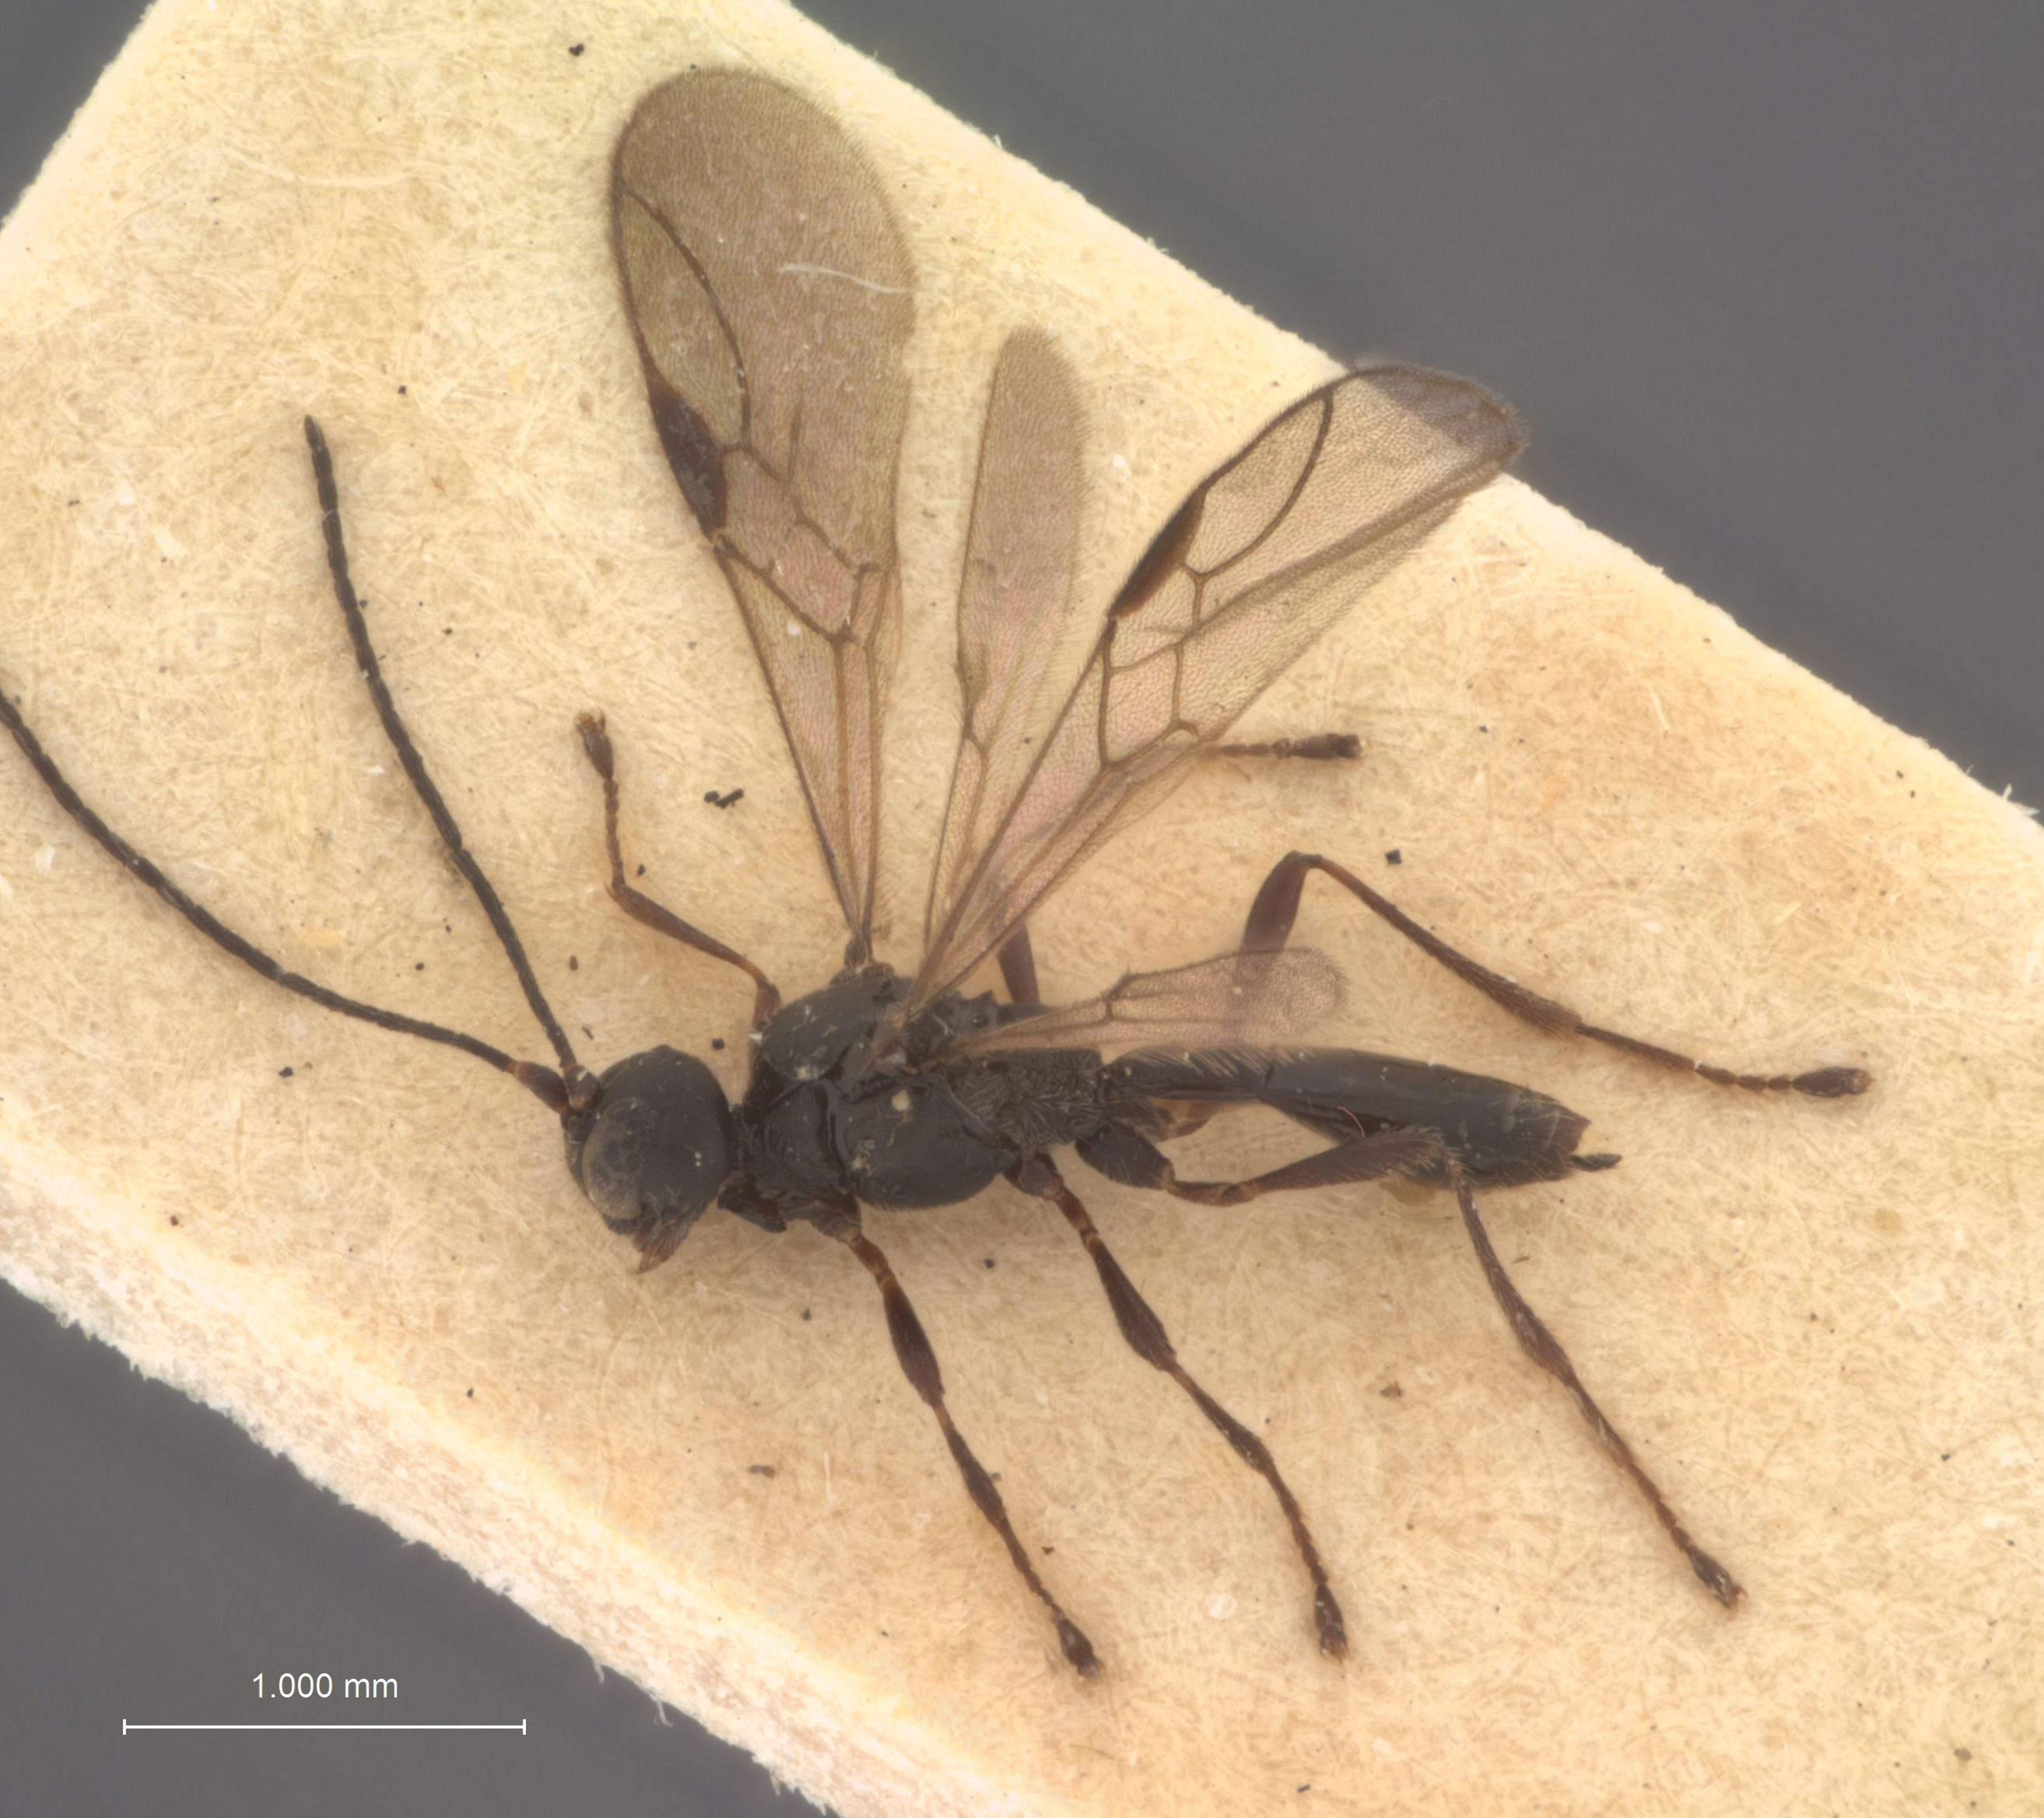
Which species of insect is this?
Chaenusa opaca
